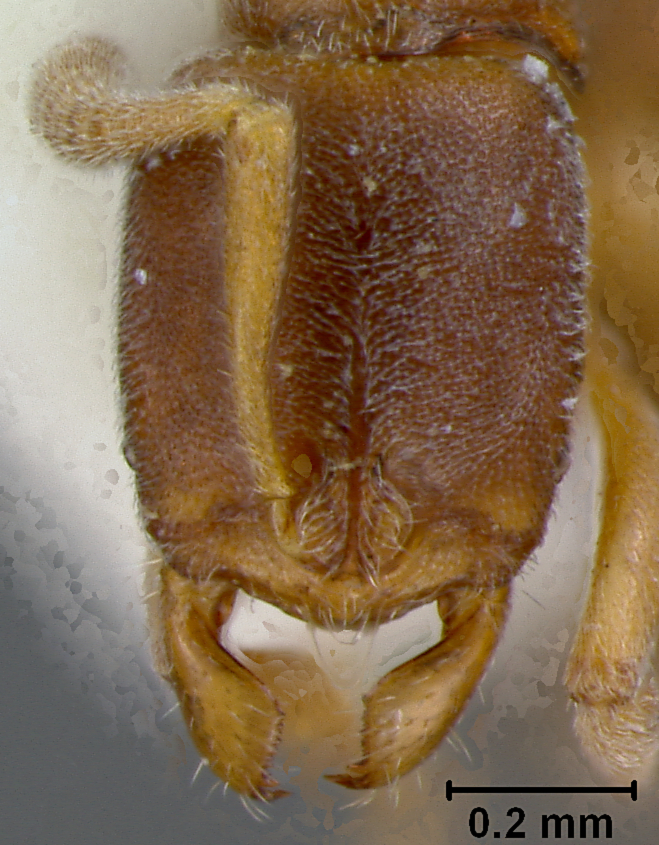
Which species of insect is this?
Ponera colaensis
